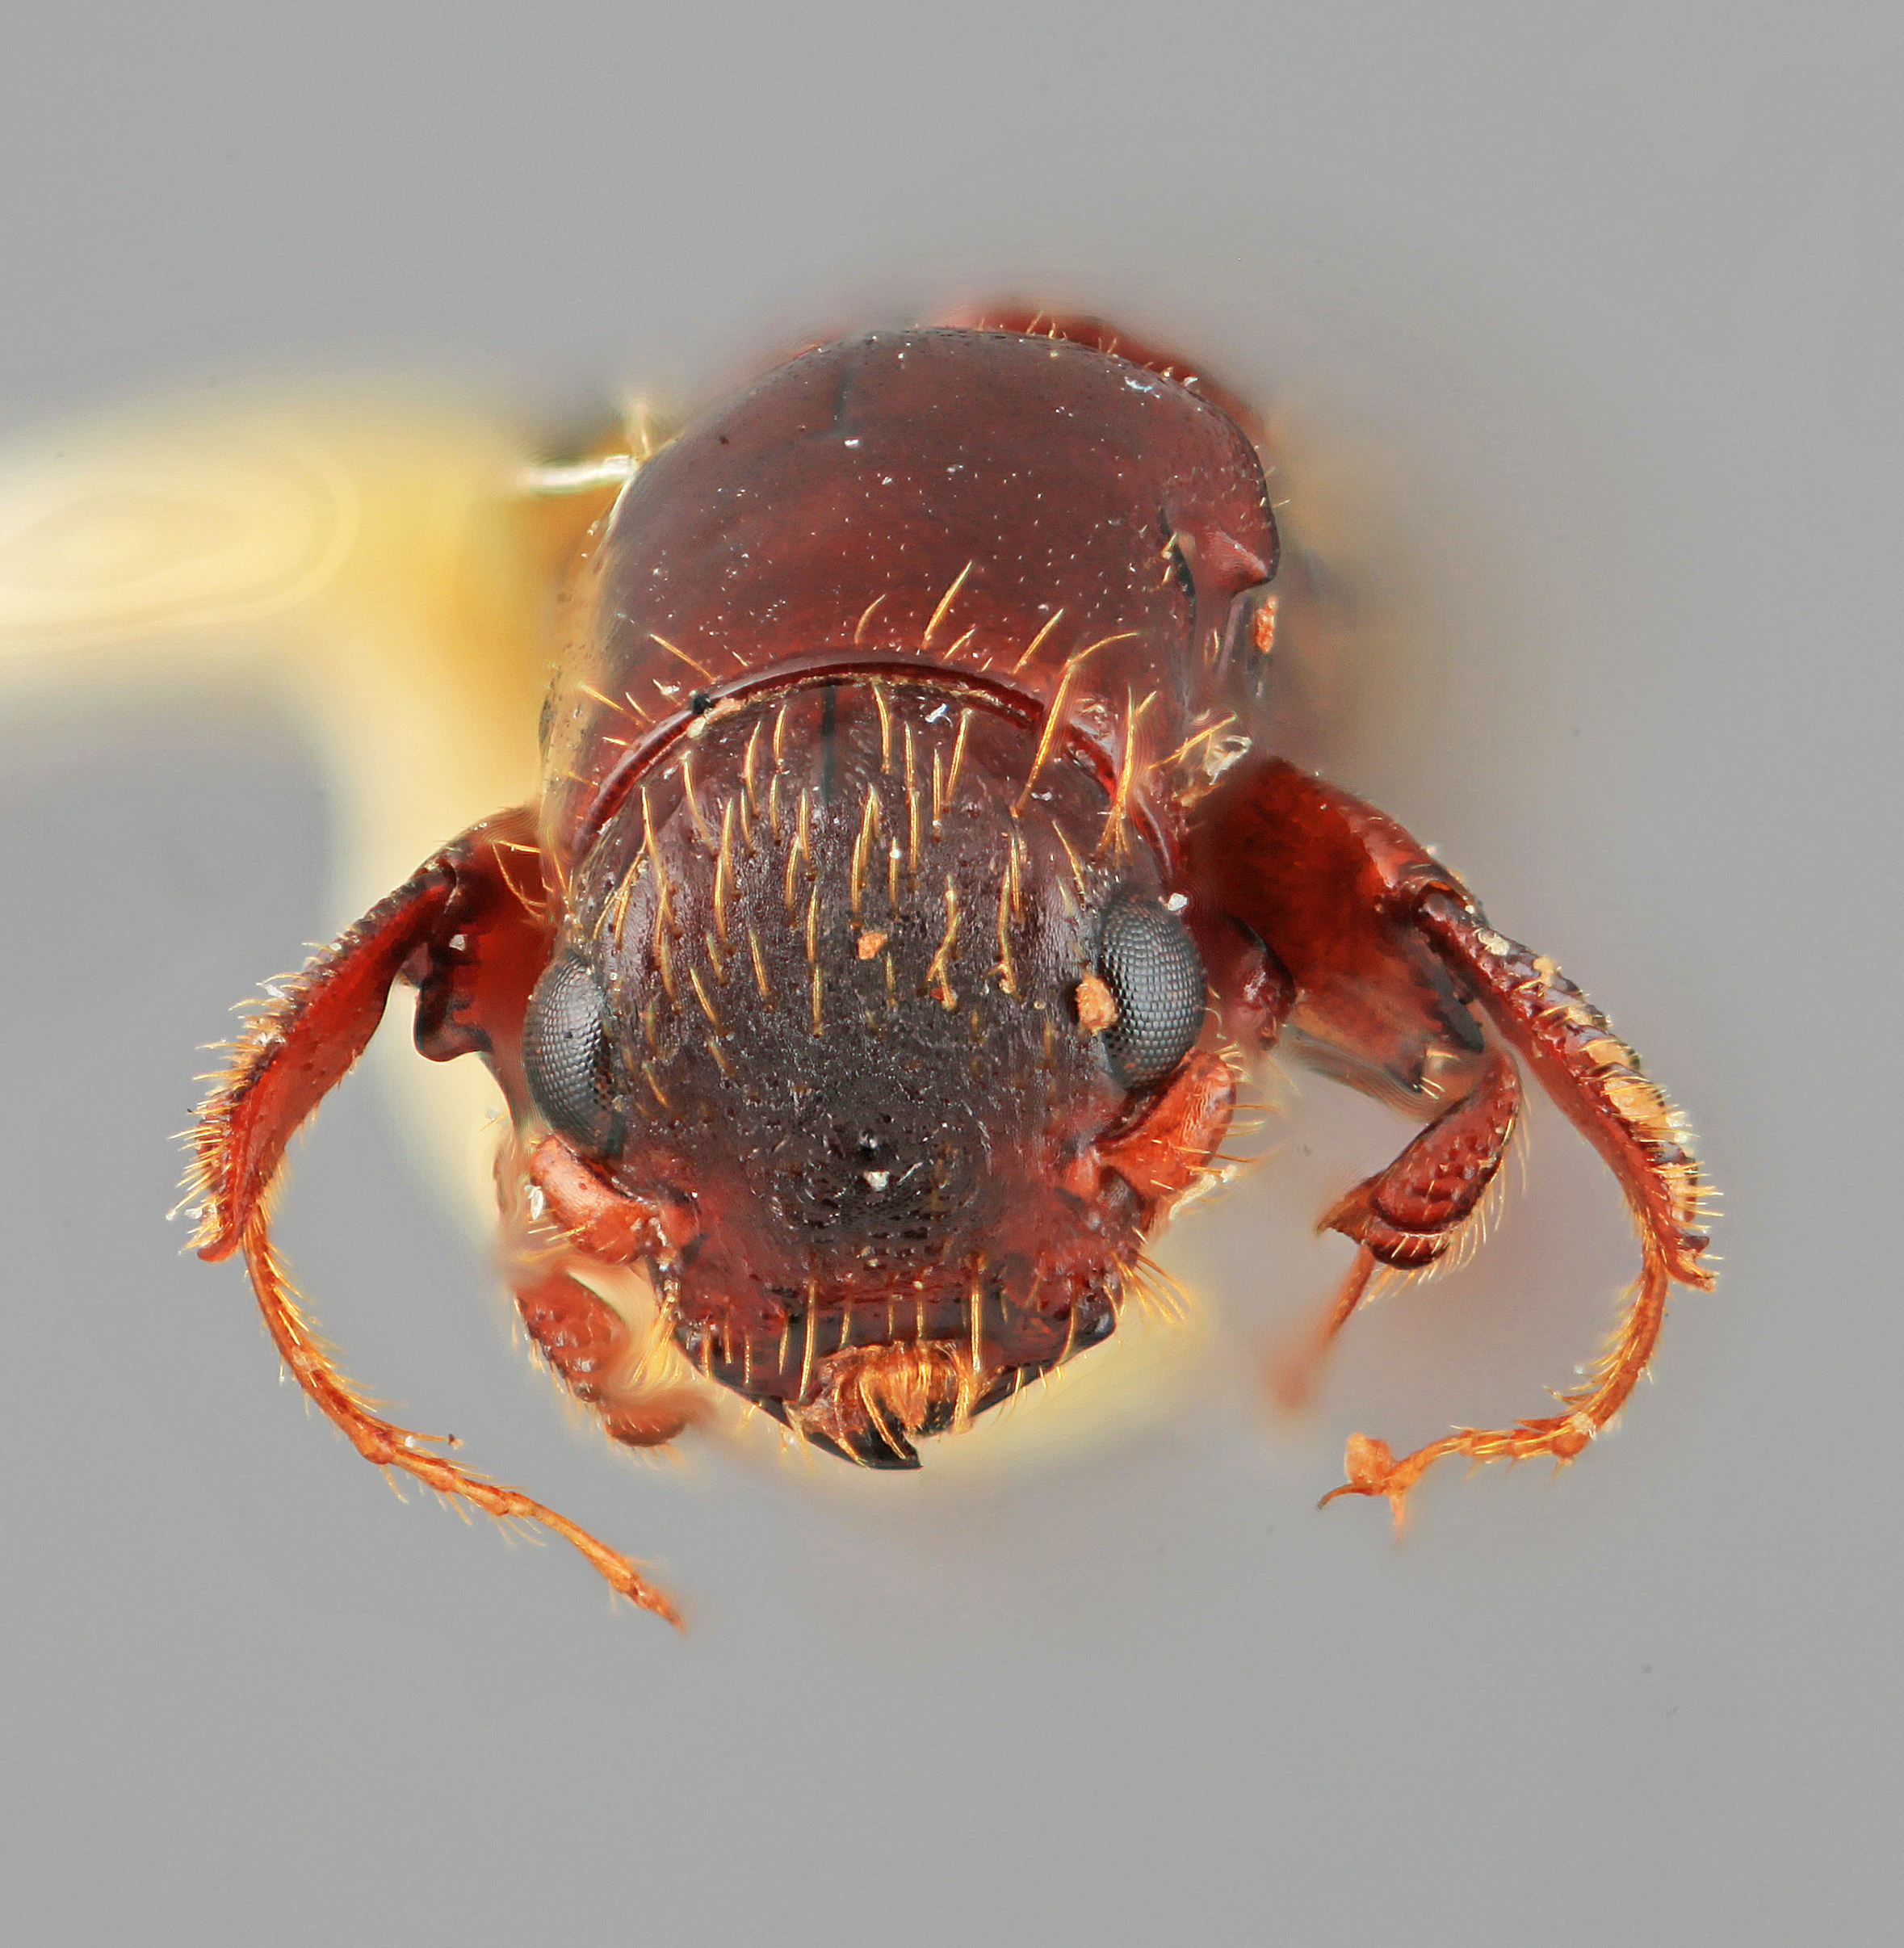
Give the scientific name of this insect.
Platypus senexus
